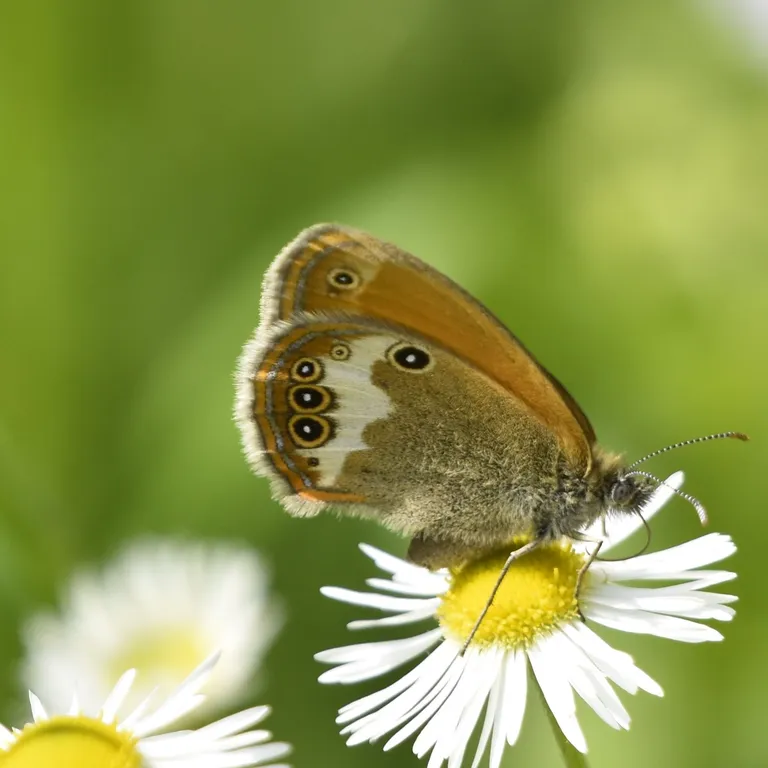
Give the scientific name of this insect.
Coenonympha arcania
